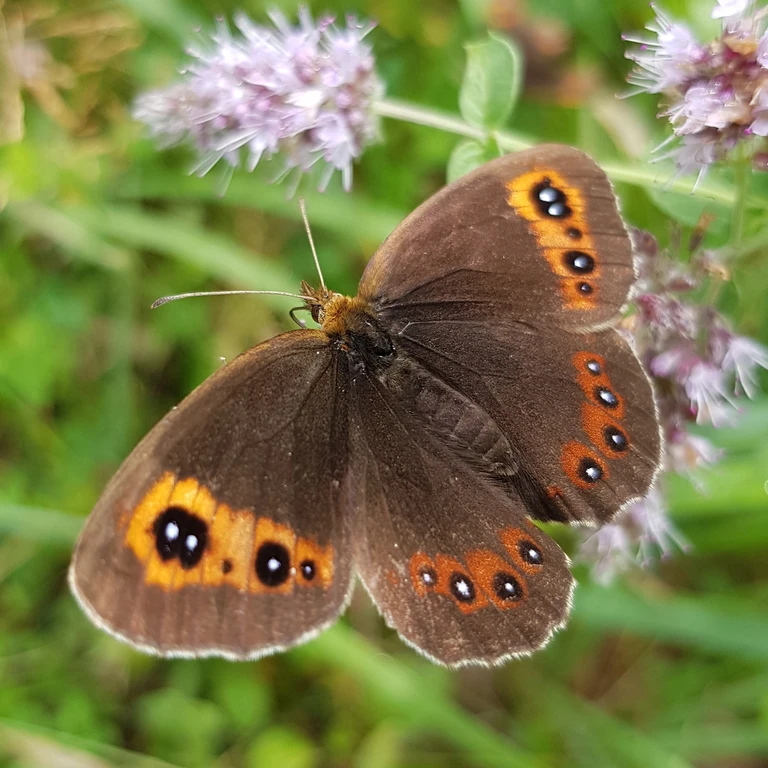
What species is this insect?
Erebia aethiops
